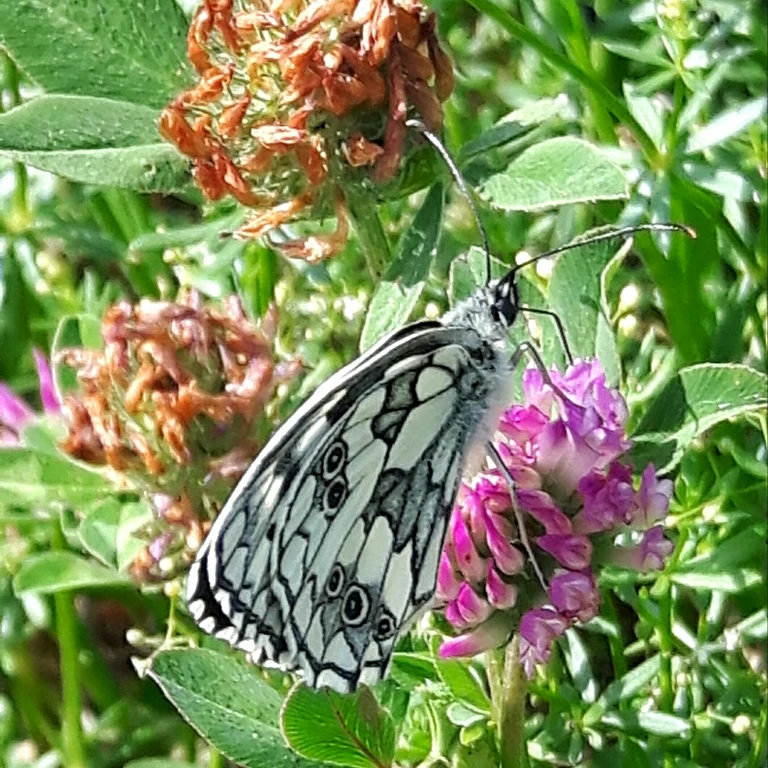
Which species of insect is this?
Melanargia galathea
